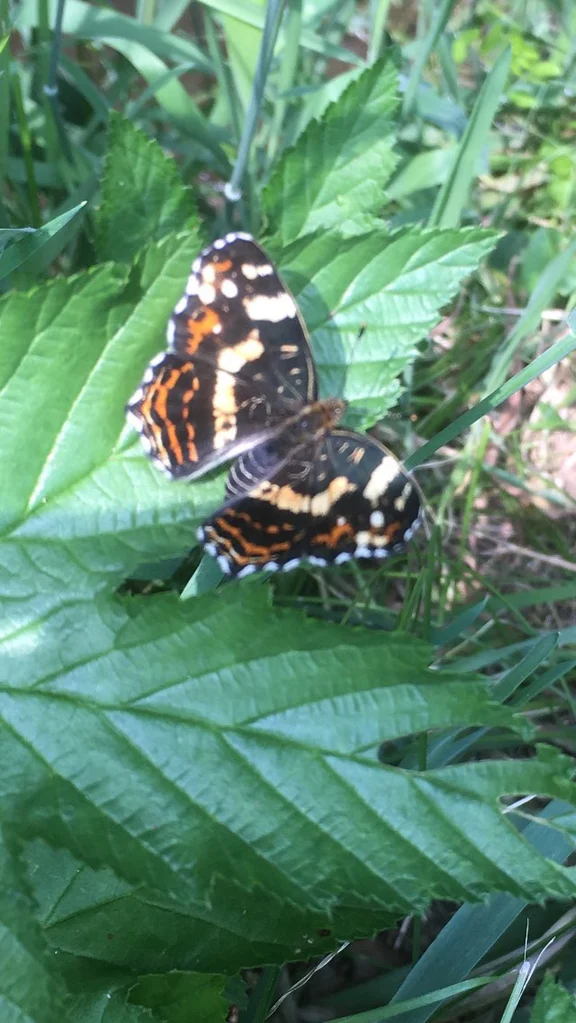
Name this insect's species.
Araschnia levana
